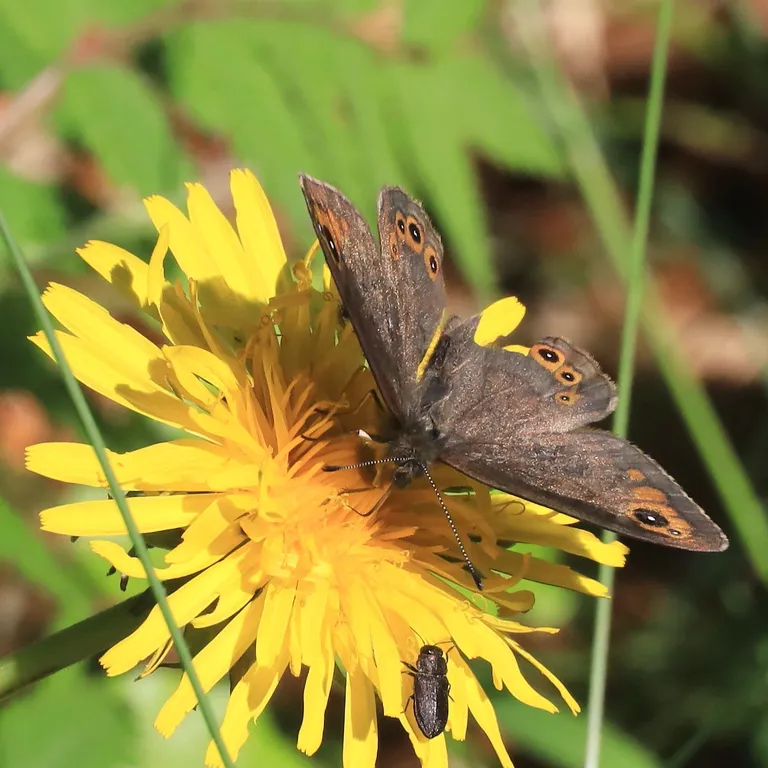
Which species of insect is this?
Lasiommata petropolitana (also Pararge petropolitana)
